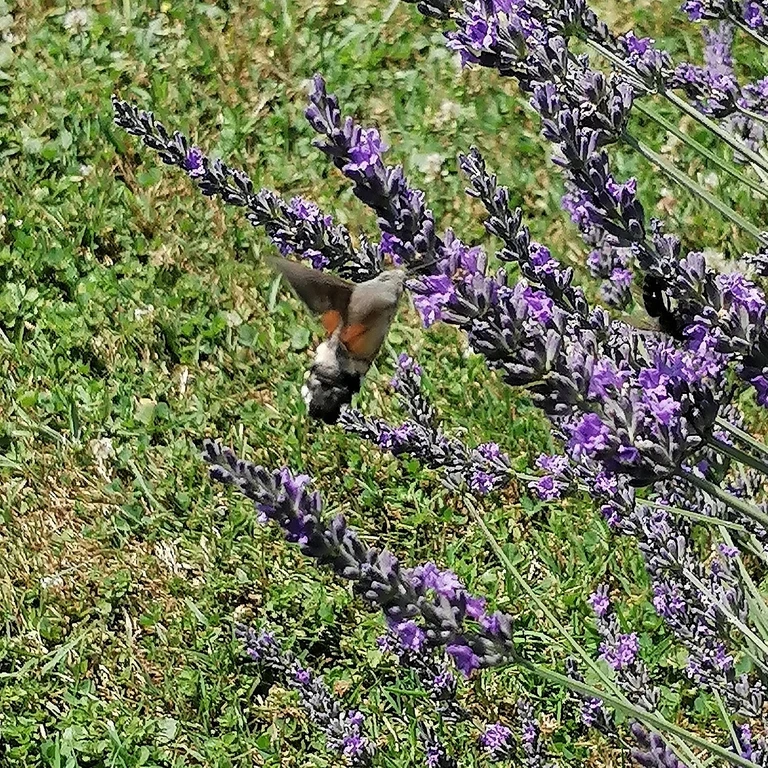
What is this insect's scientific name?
Macroglossum stellatarum
